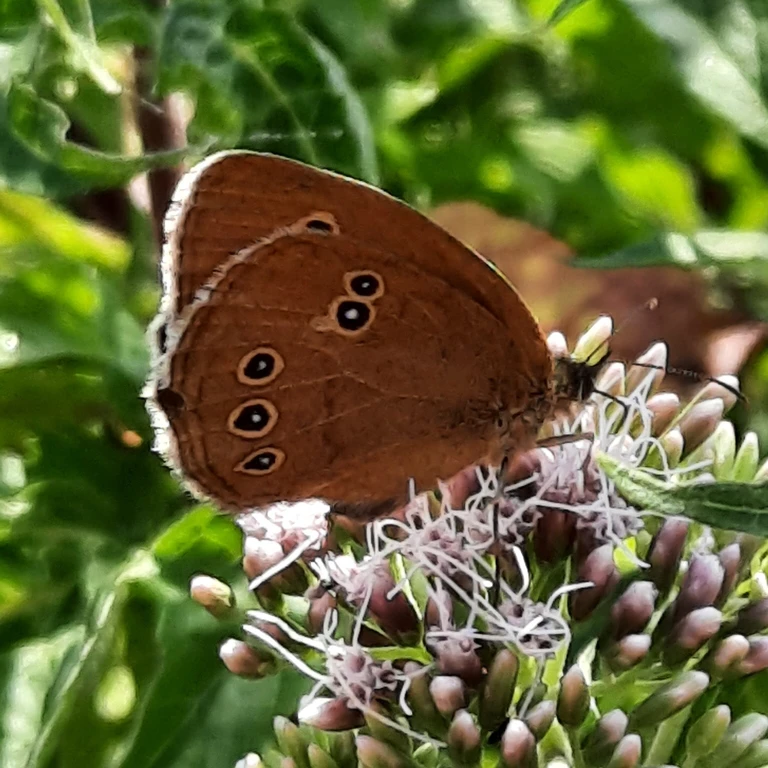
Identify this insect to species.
Aphantopus hyperantus
